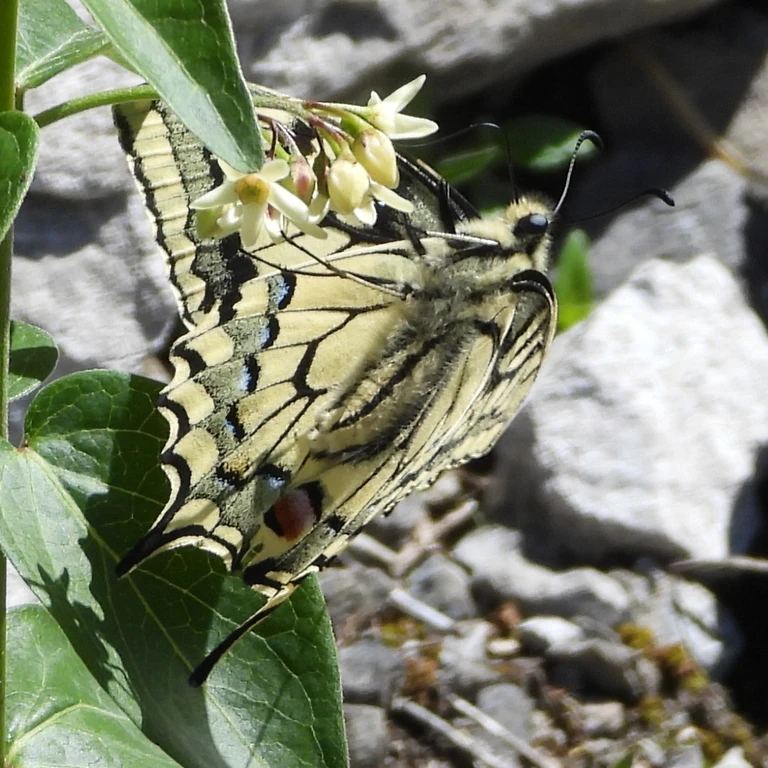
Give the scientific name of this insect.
Papilio machaon
